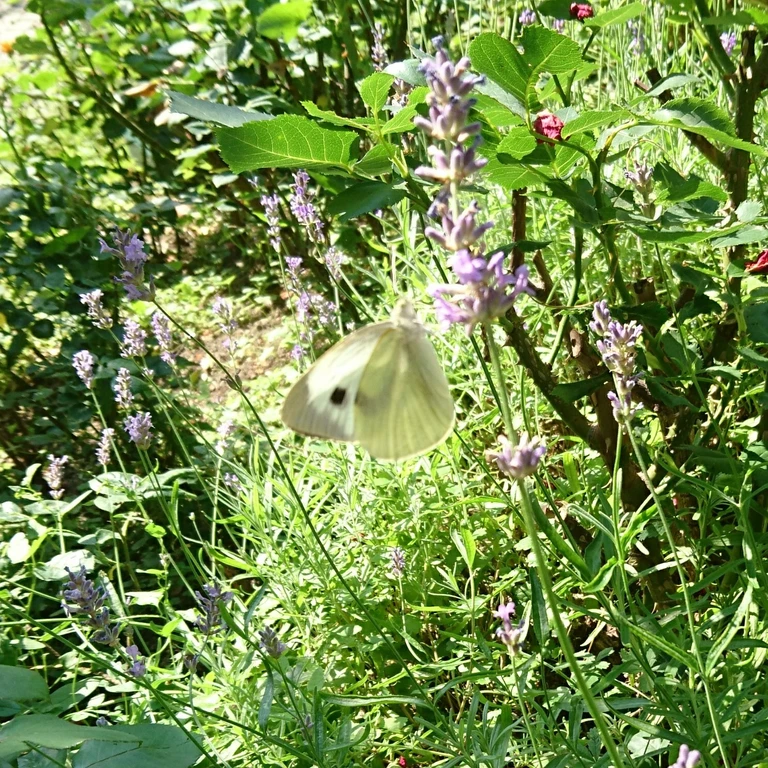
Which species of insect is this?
Pieris brassicae
